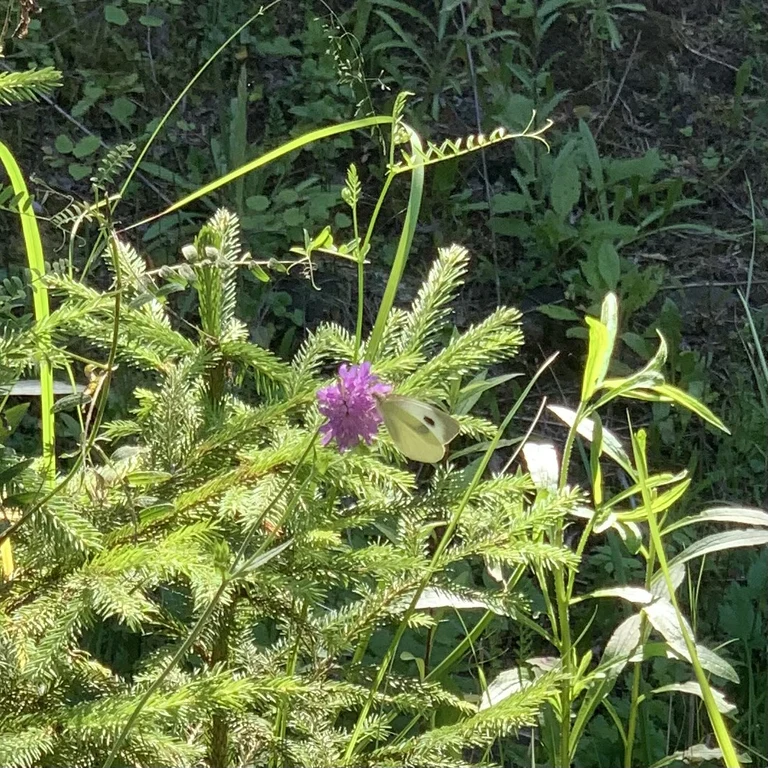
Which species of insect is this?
Pieris brassicae
